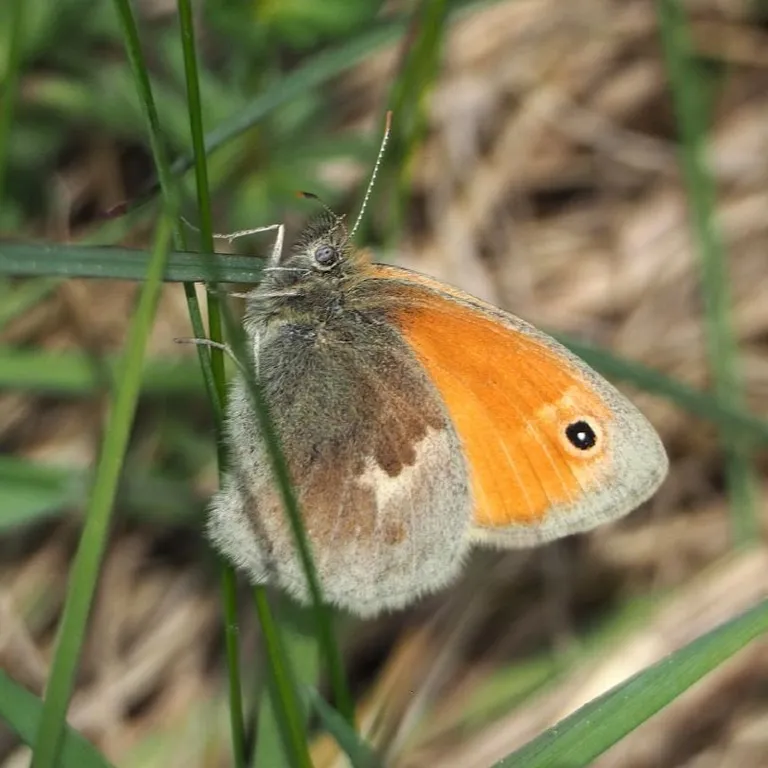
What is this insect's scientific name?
Coenonympha pamphilus
